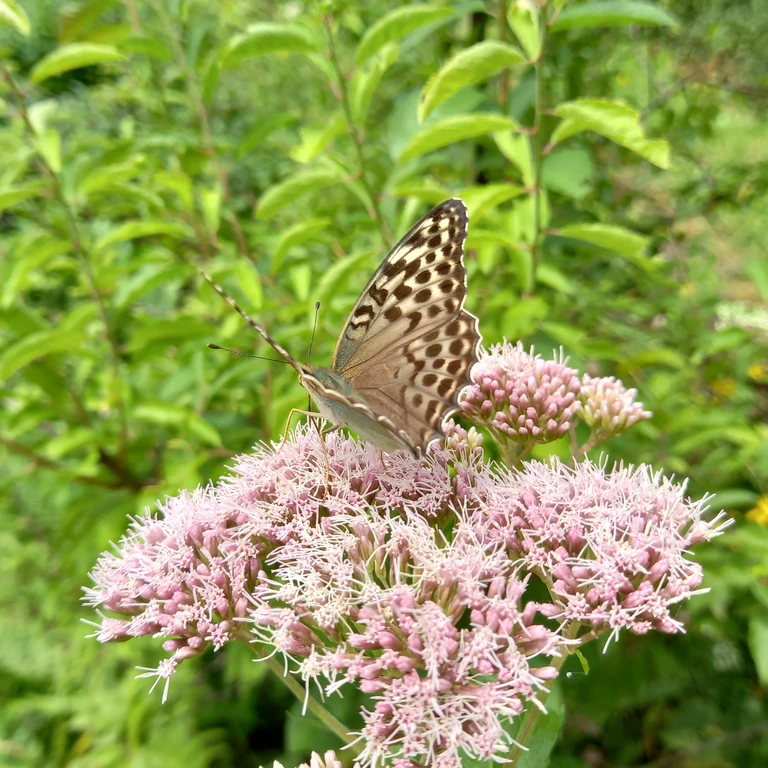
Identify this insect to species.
Argynnis paphia
